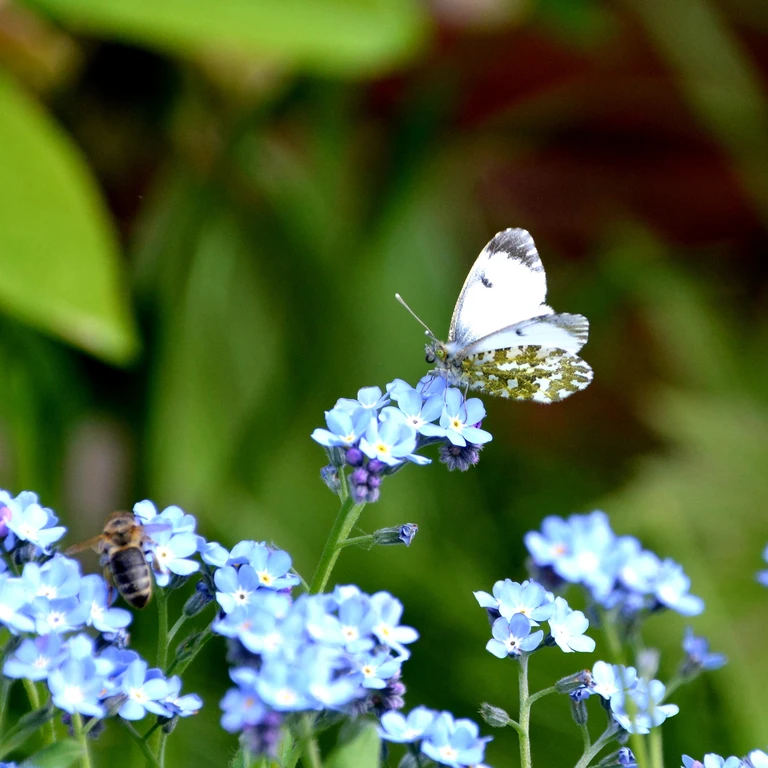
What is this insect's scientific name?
Anthocharis cardamines
